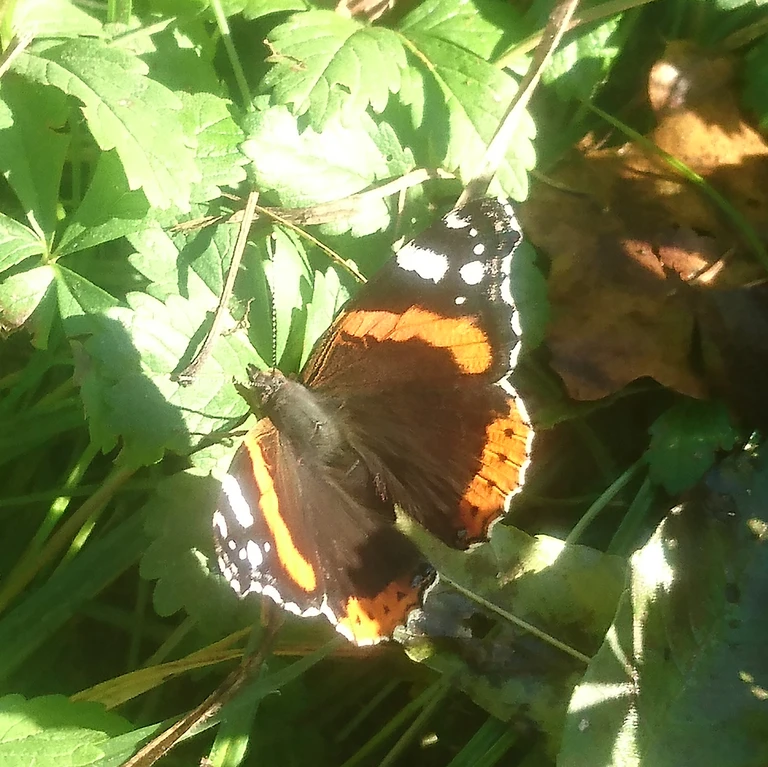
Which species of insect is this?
Vanessa atalanta
